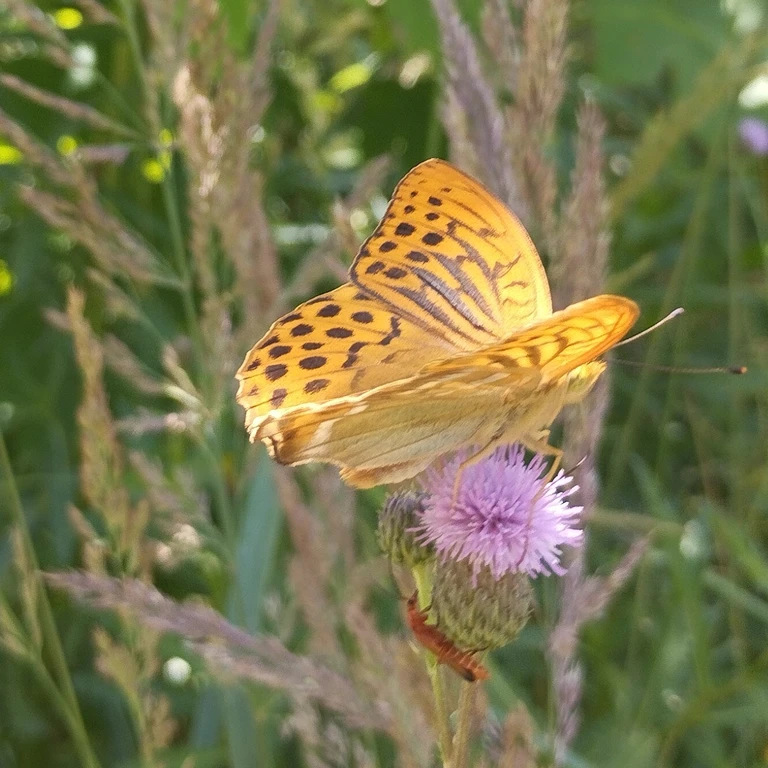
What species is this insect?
Argynnis paphia
